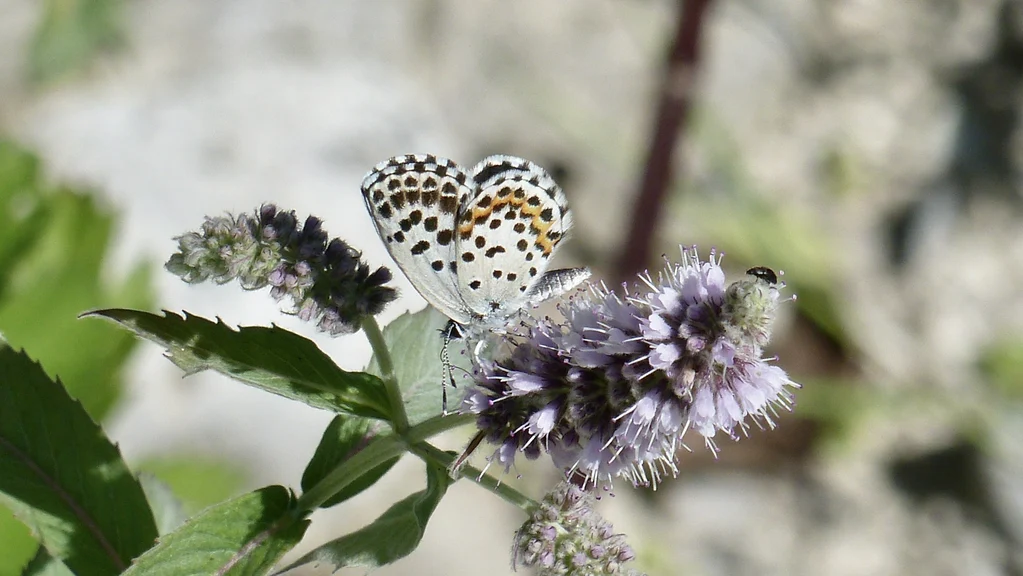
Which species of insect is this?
Scolitantides orion
